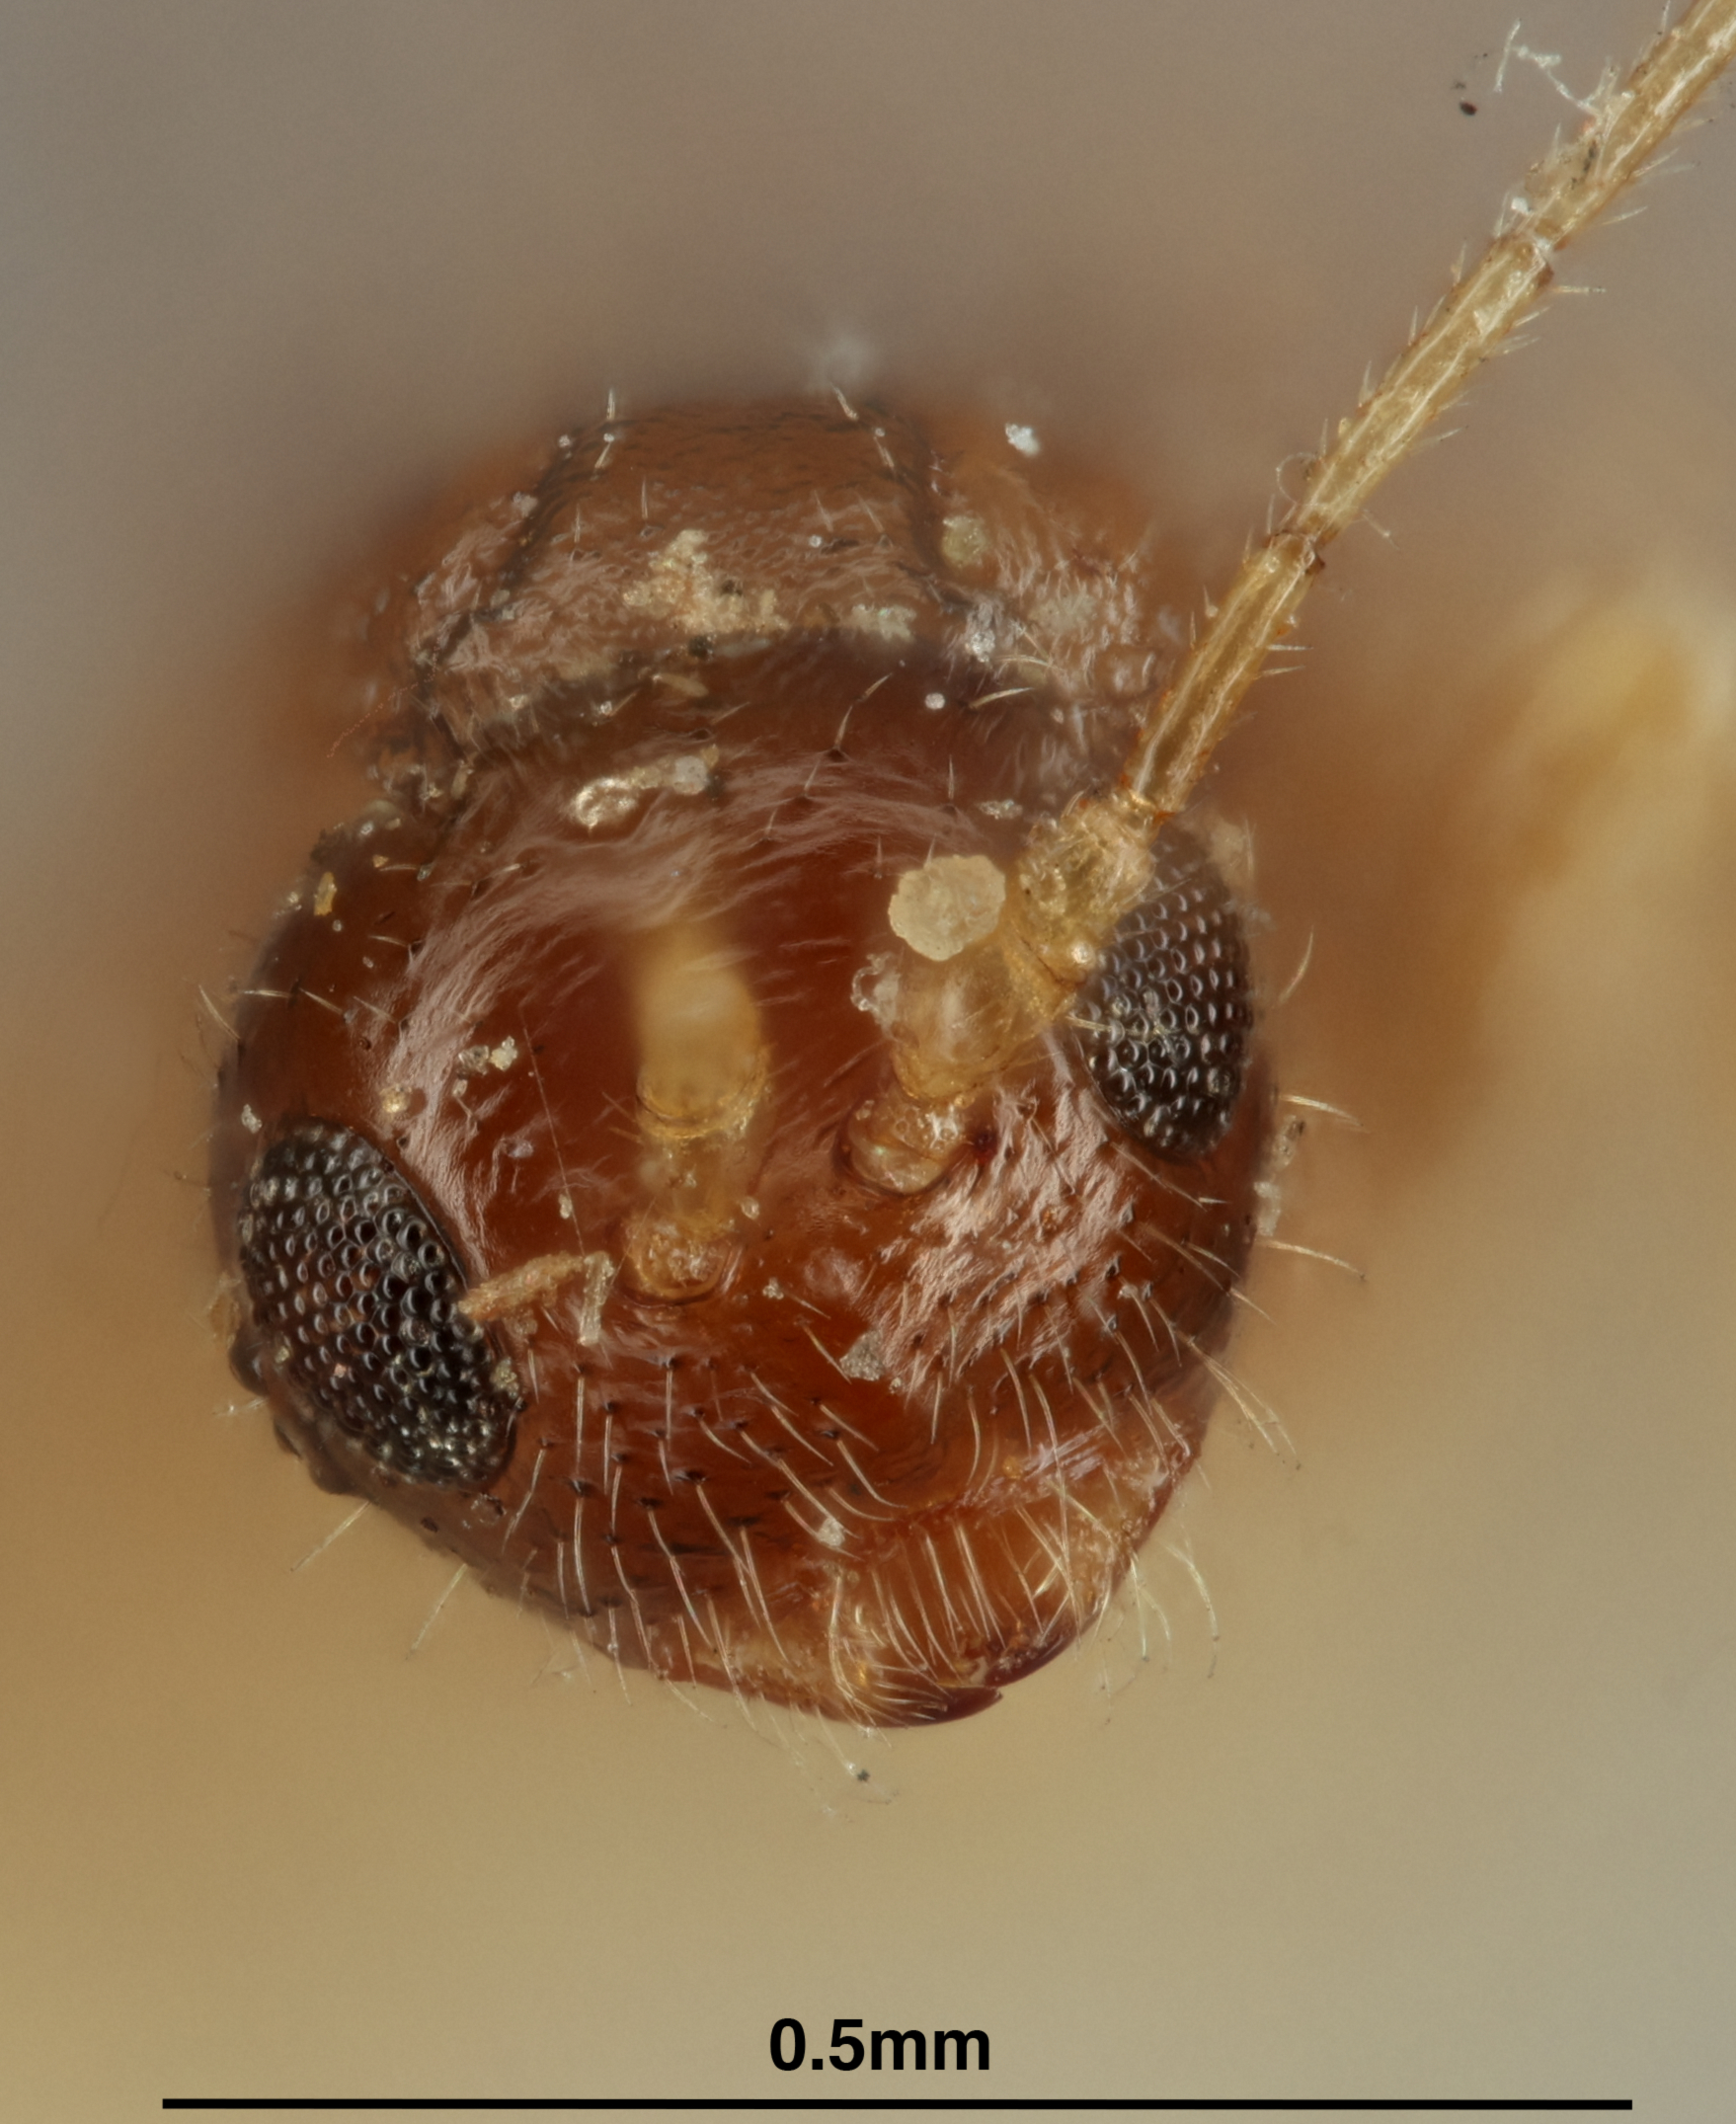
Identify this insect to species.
Ecphylus johnsoni
